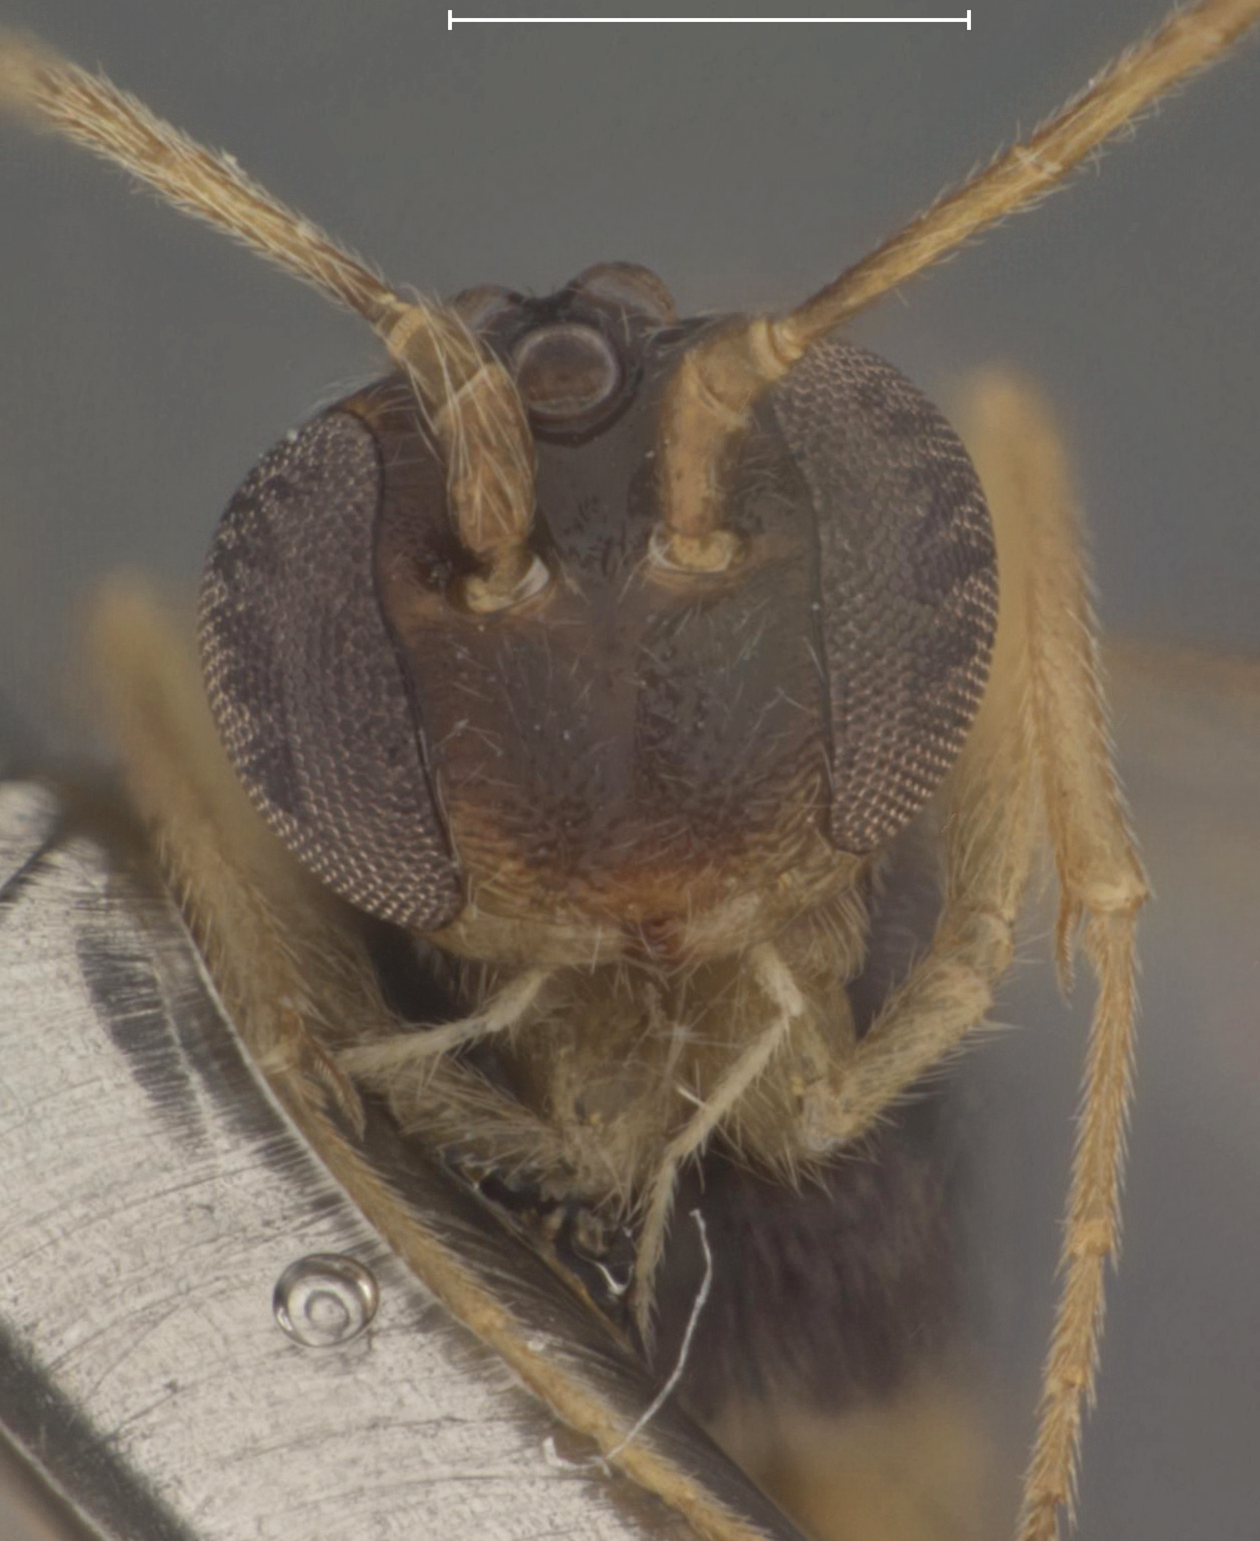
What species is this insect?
Mesochorus furvus
